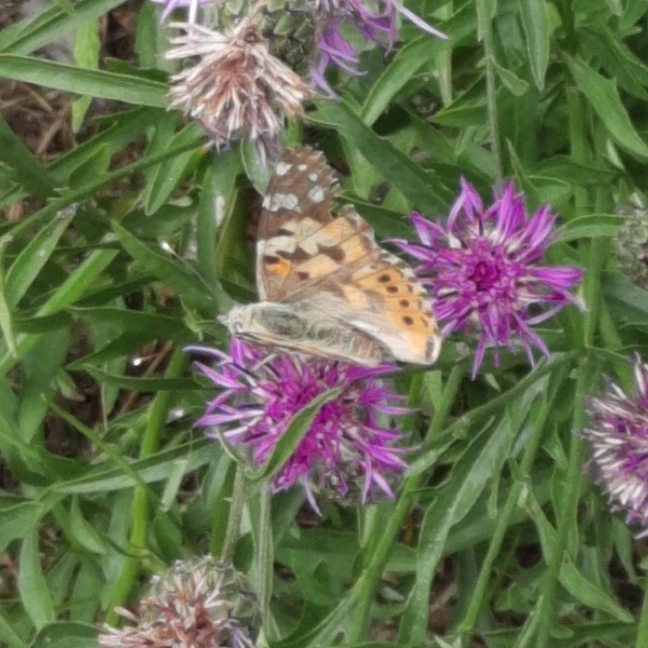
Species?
Vanessa cardui
